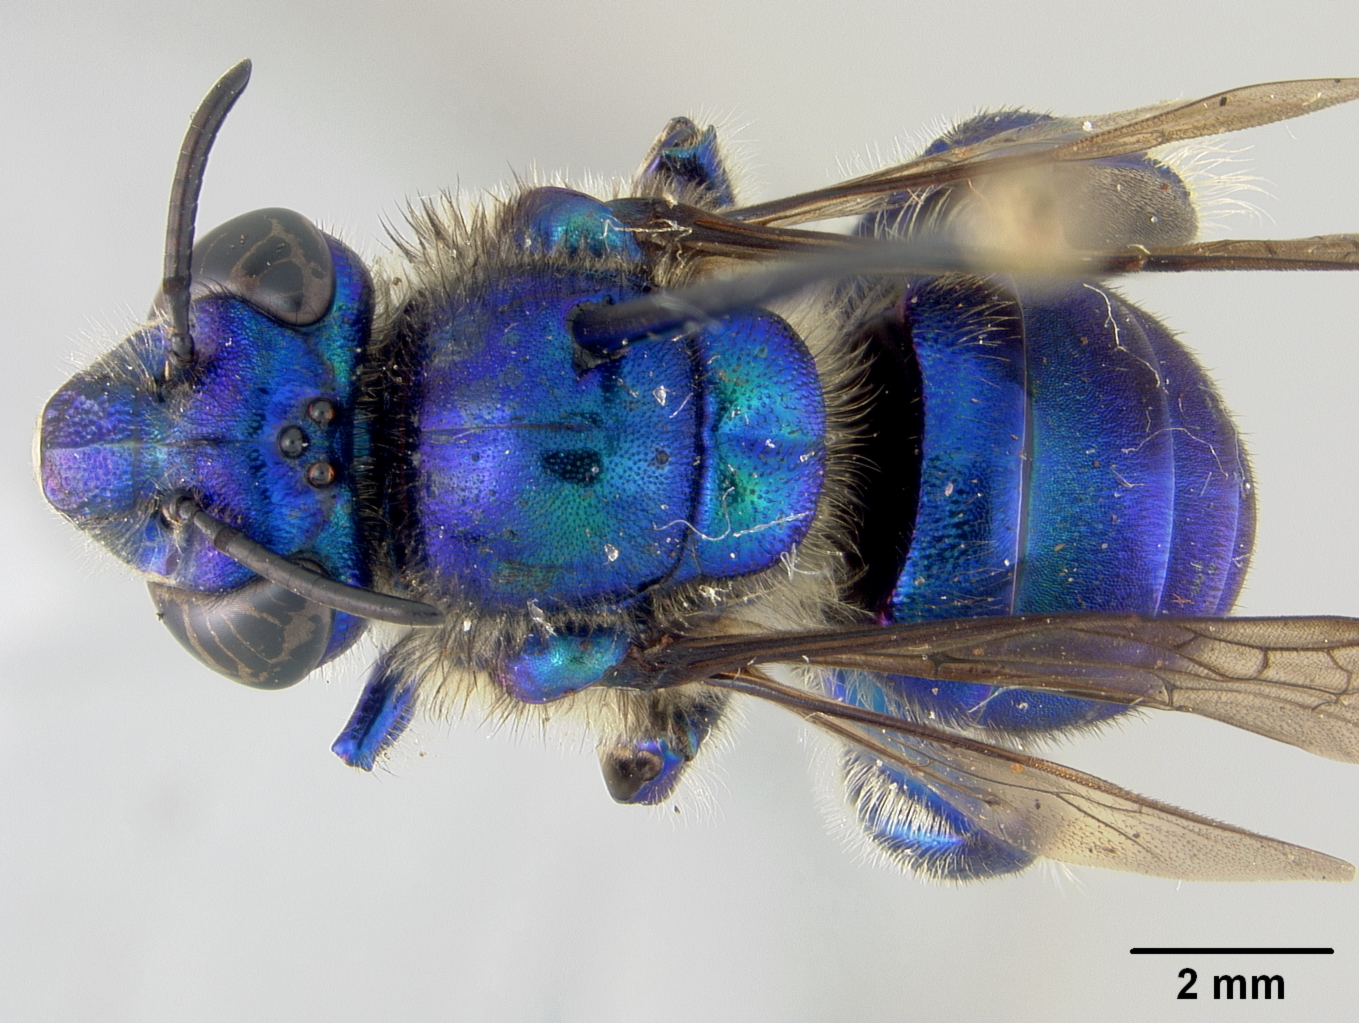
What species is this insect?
Euglossa hyacinthina
